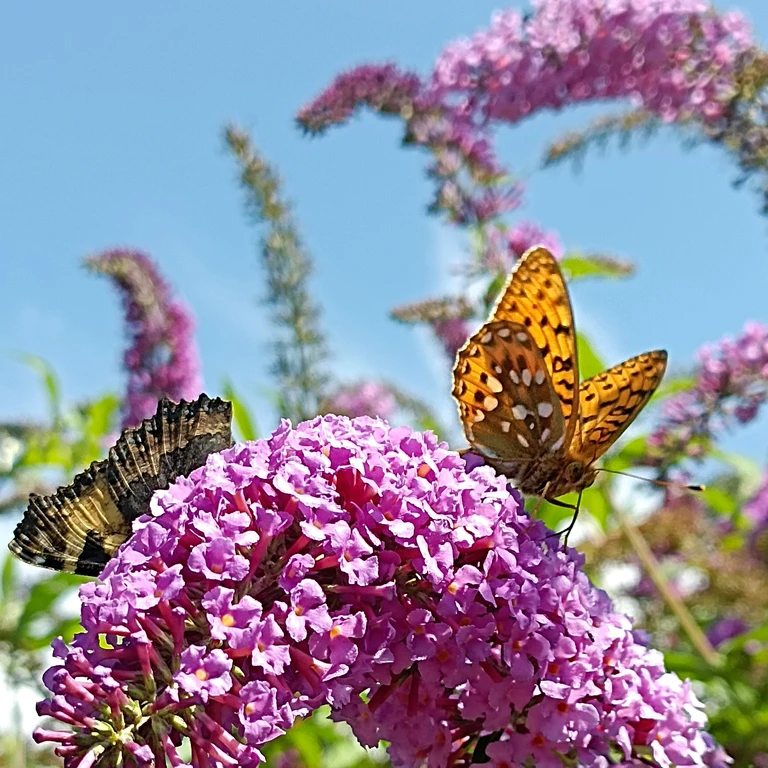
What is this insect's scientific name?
Speyeria aglaja
